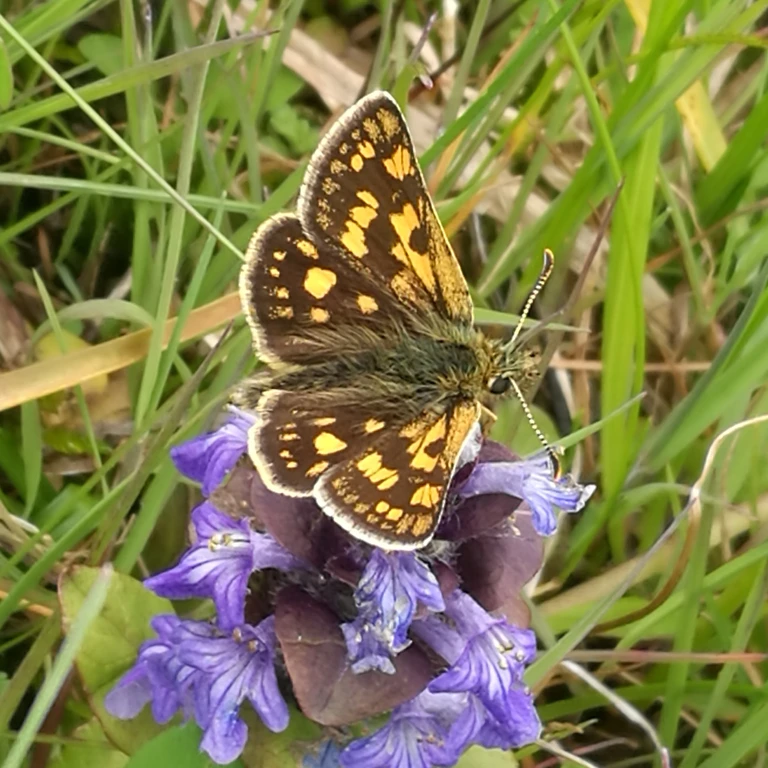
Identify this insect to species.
Carterocephalus palaemon
